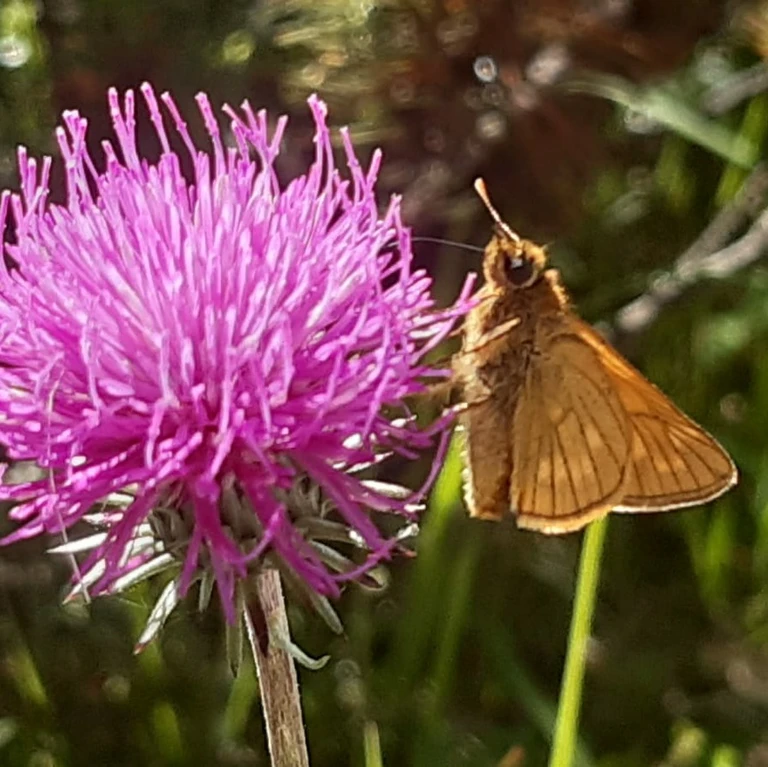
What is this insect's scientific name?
Ochlodes sylvanus (also Ochlodes venata)
